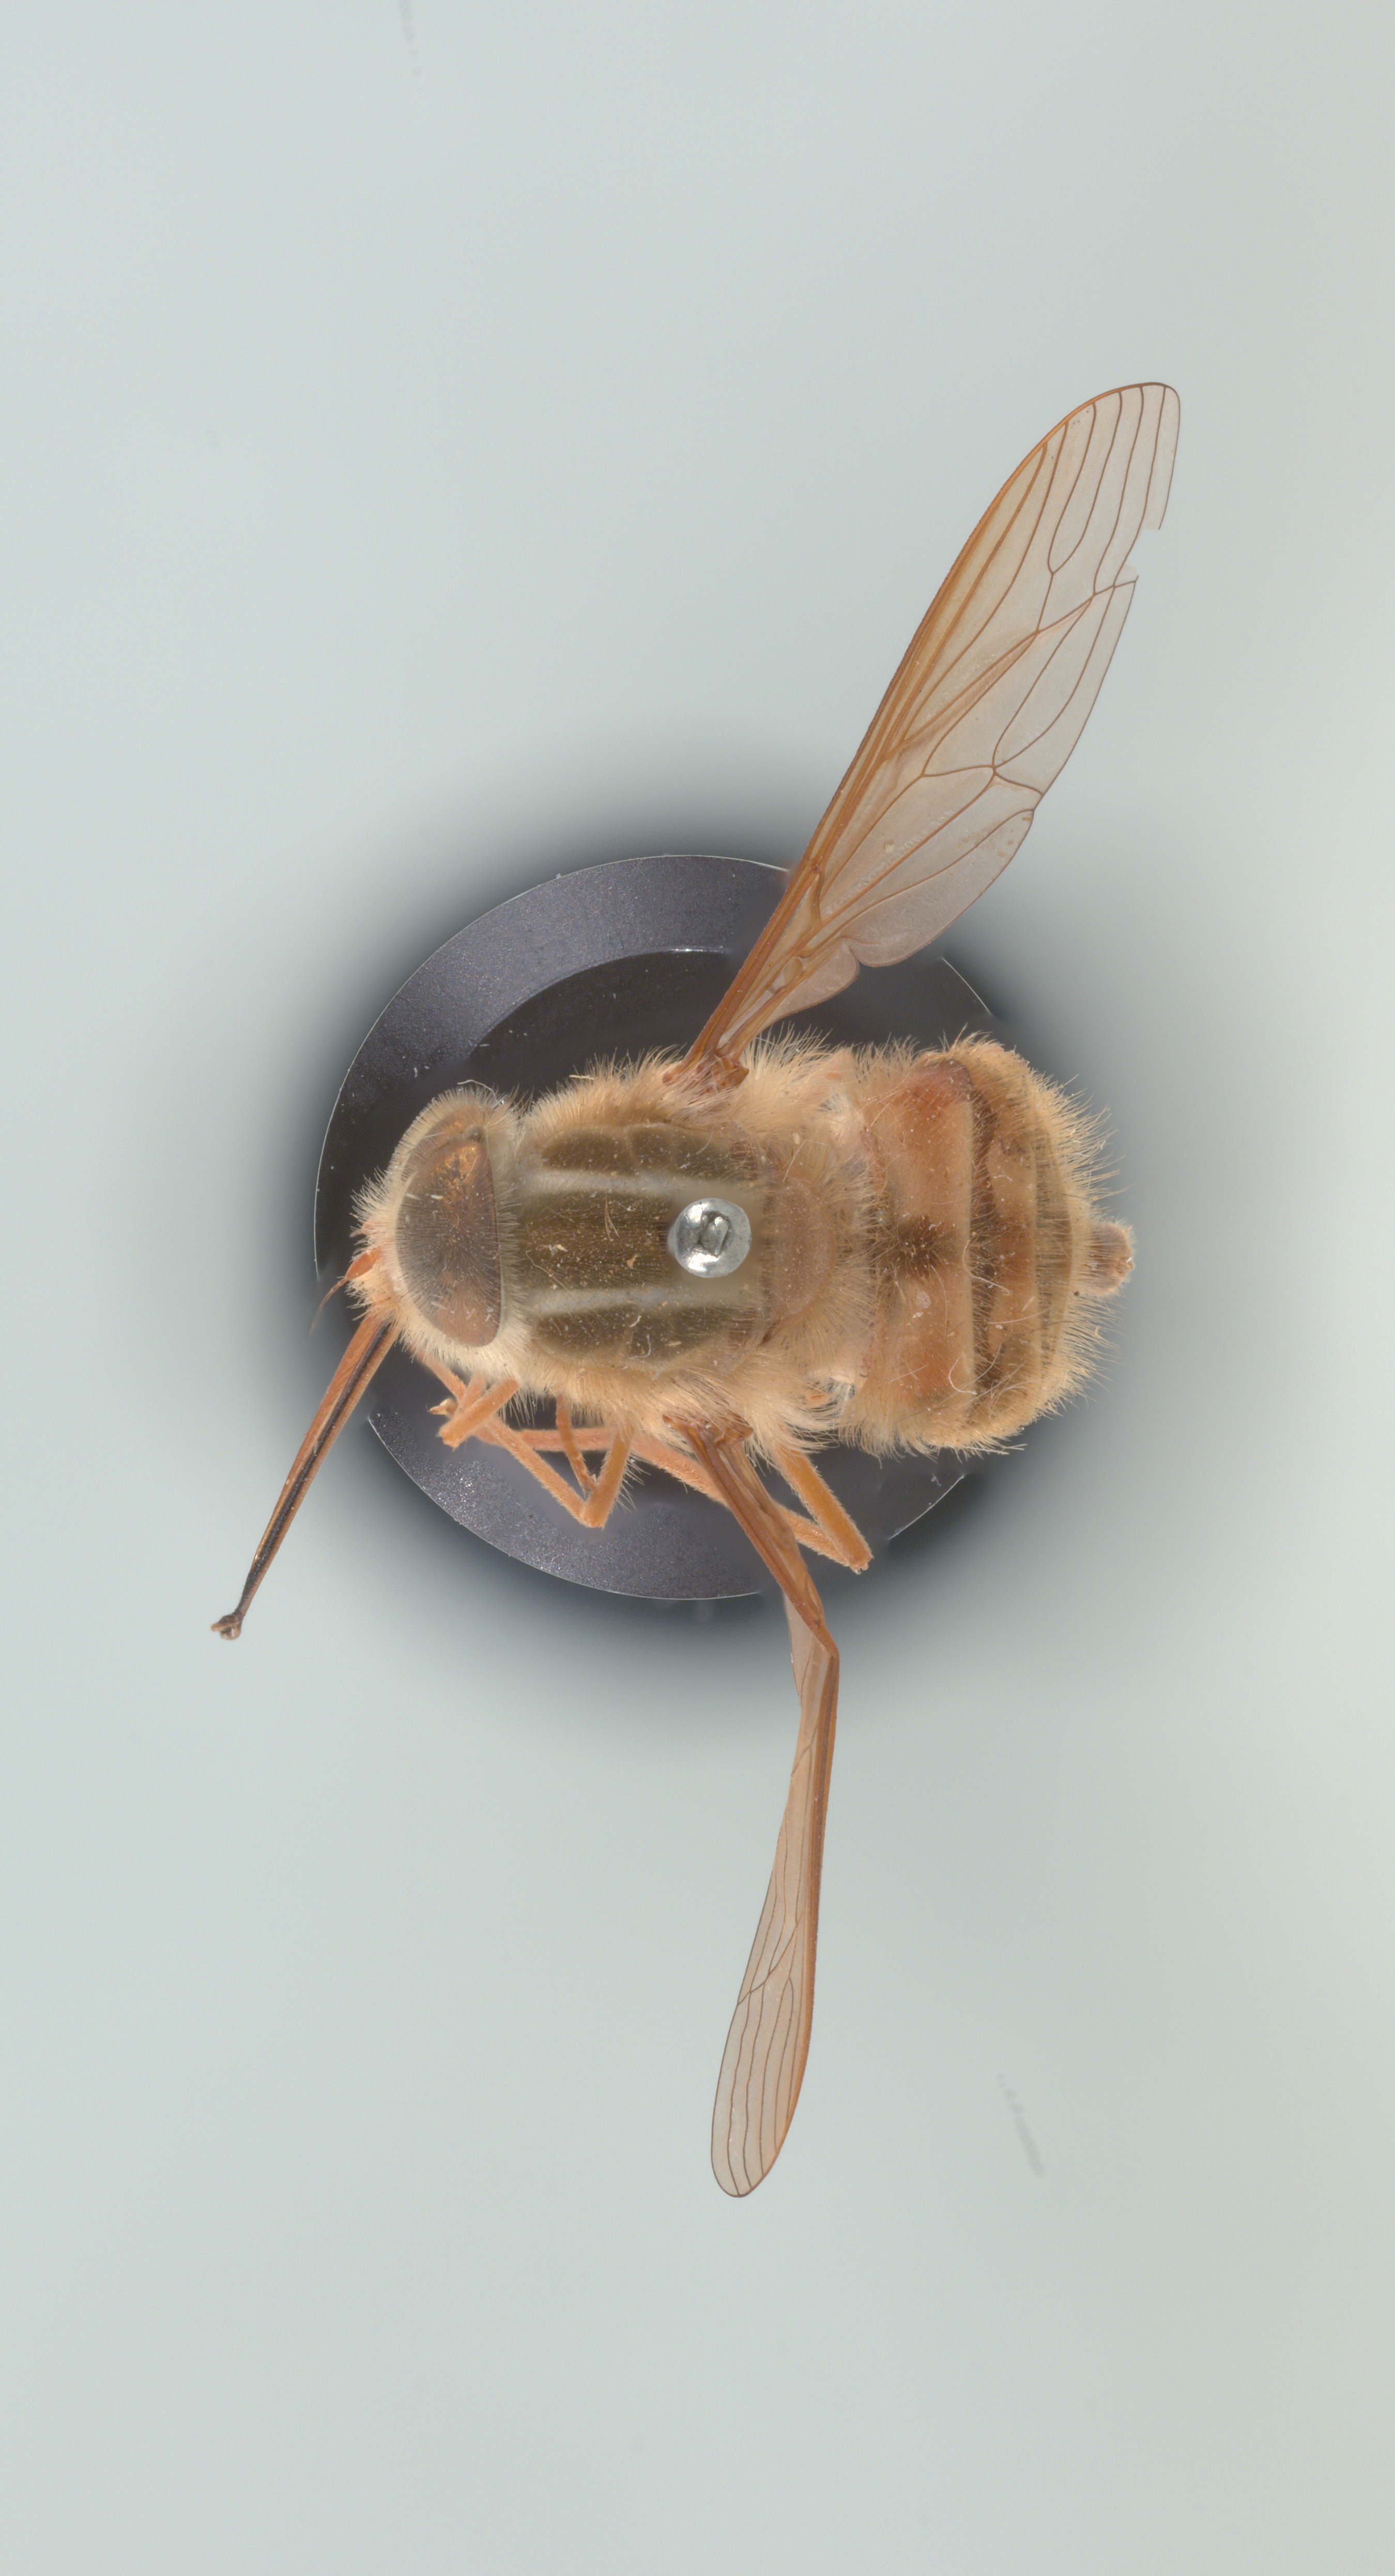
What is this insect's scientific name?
Trichophthalma subaurata
